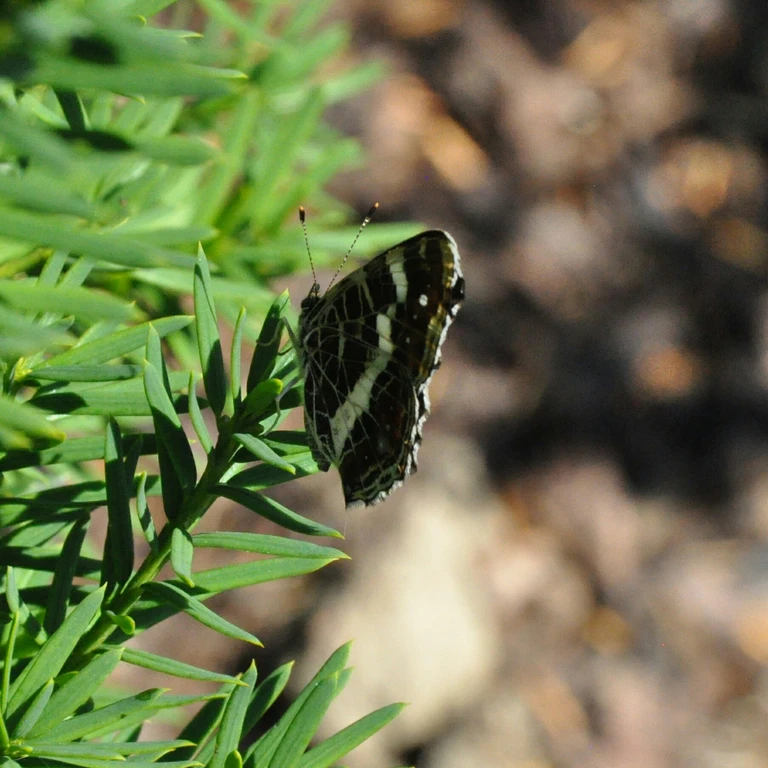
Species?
Araschnia levana
